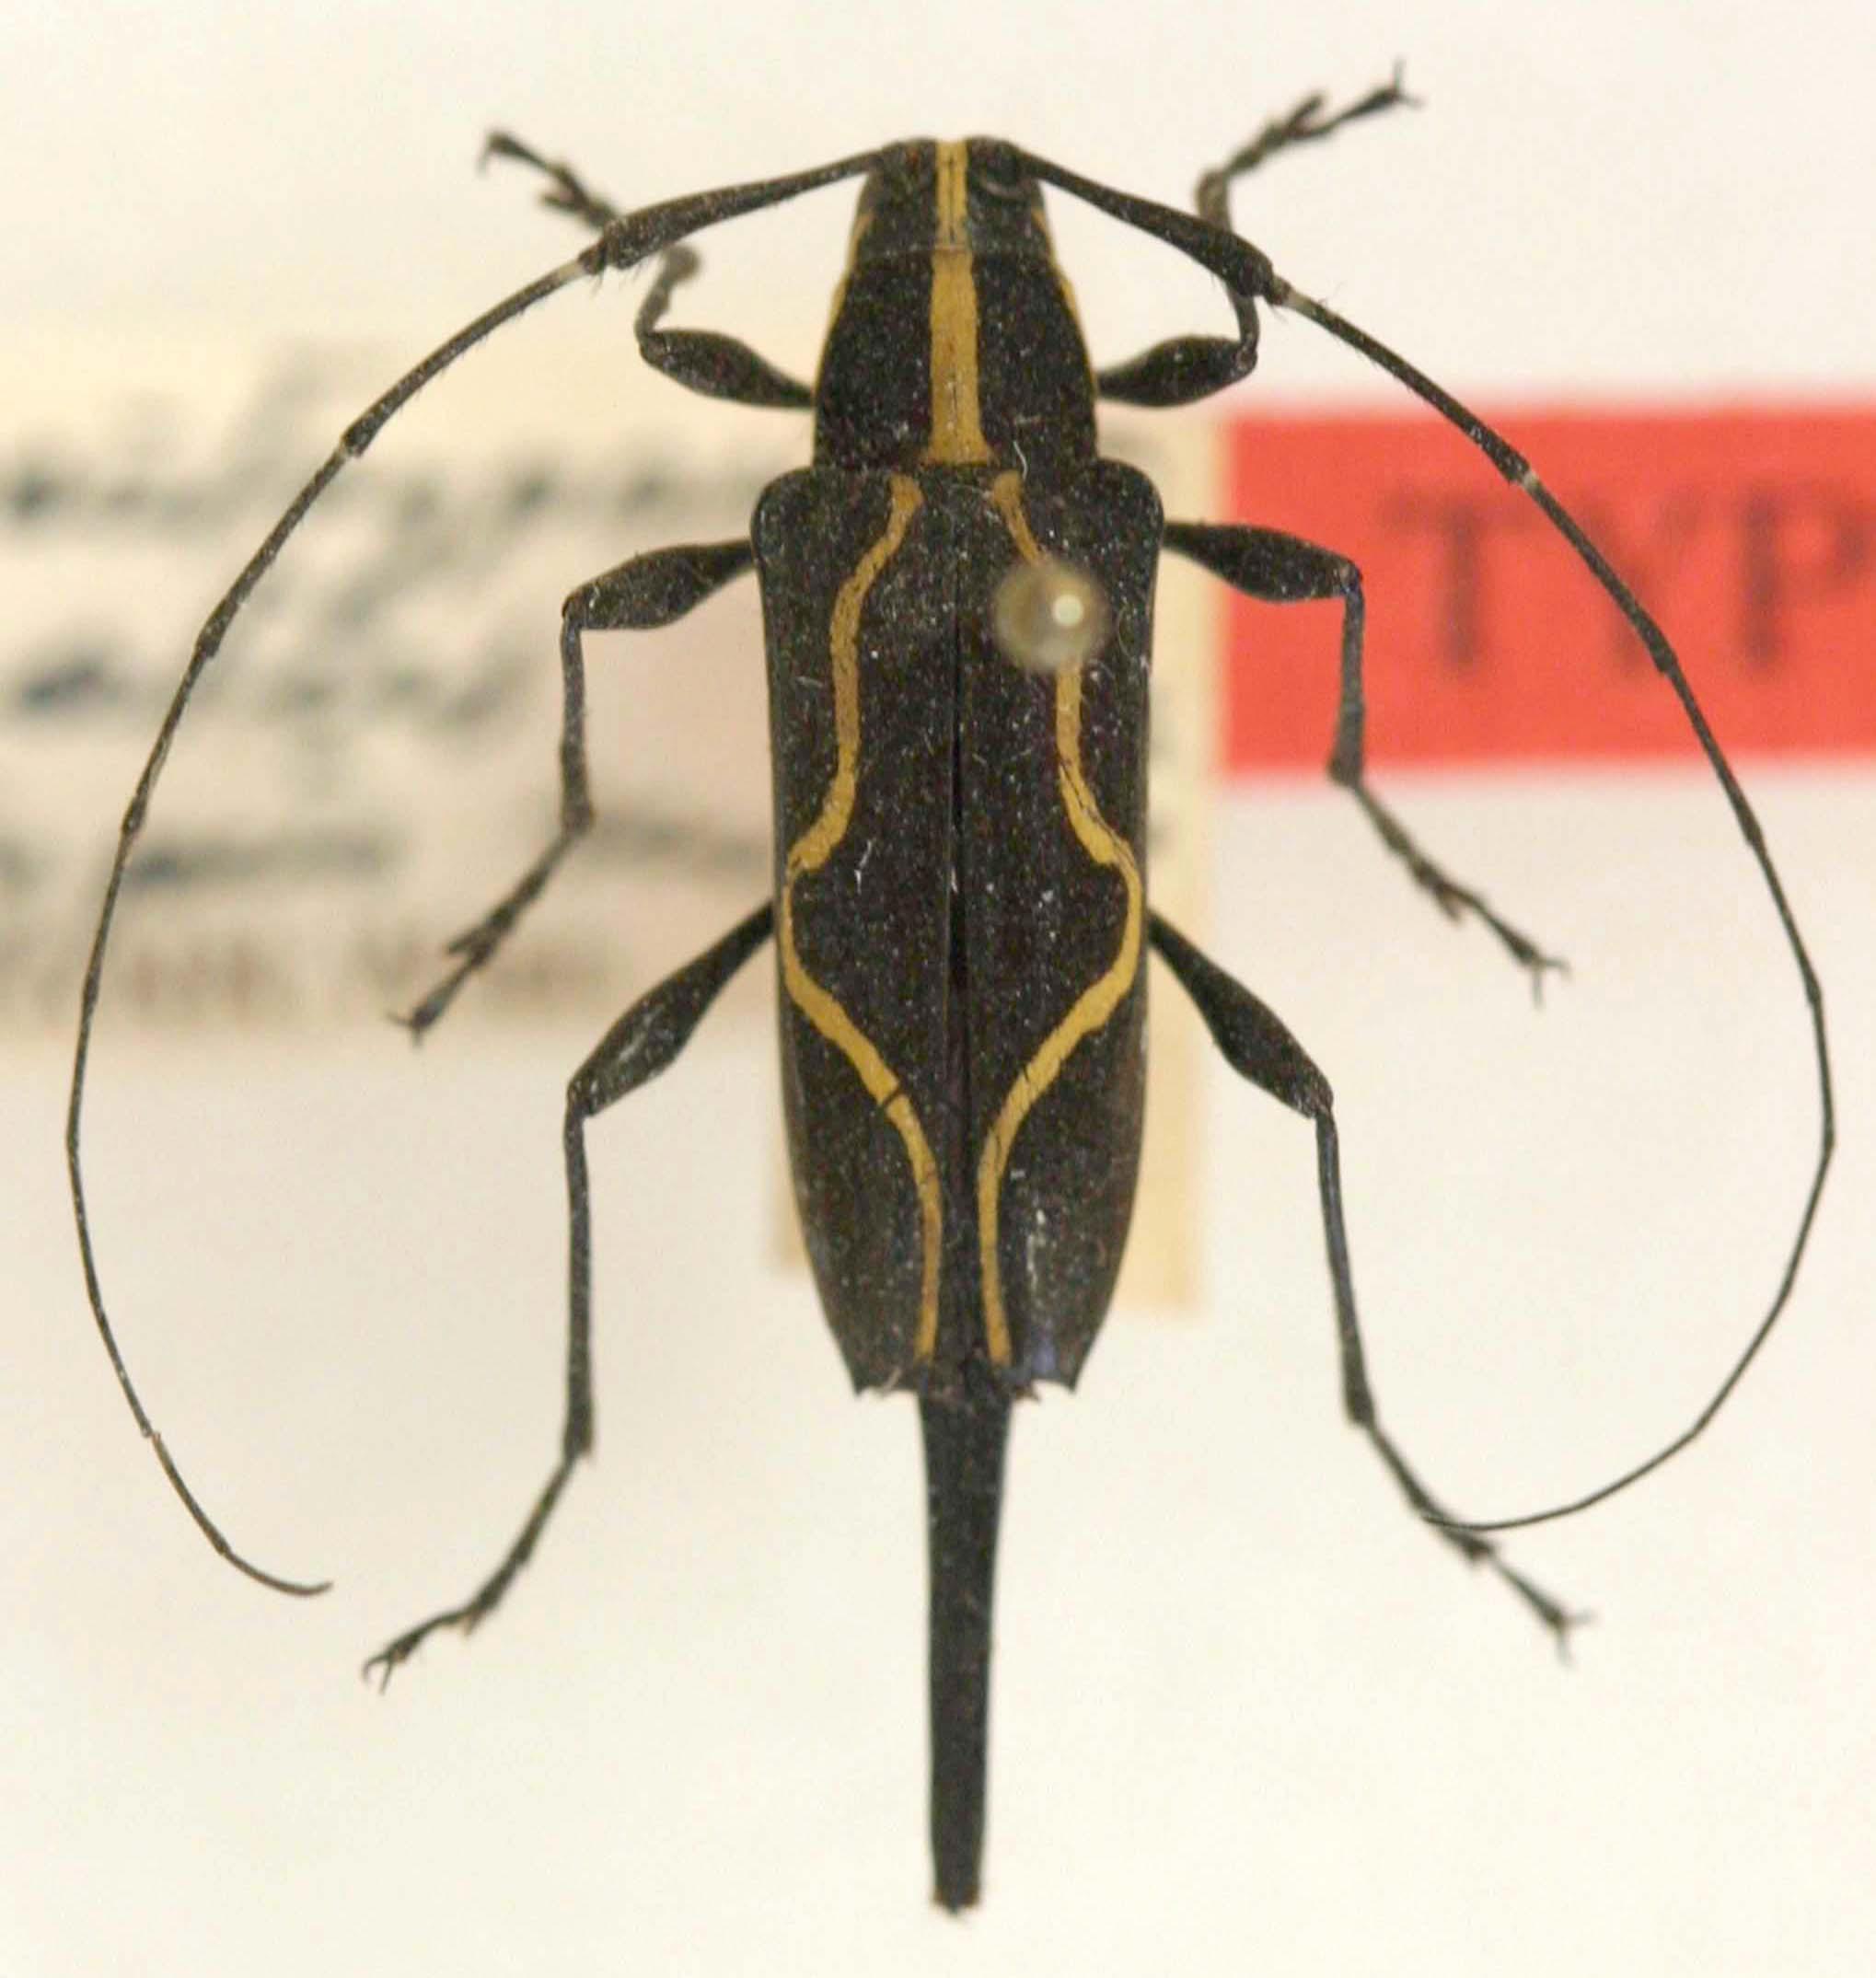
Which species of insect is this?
Colobeutrypanus ornatus
